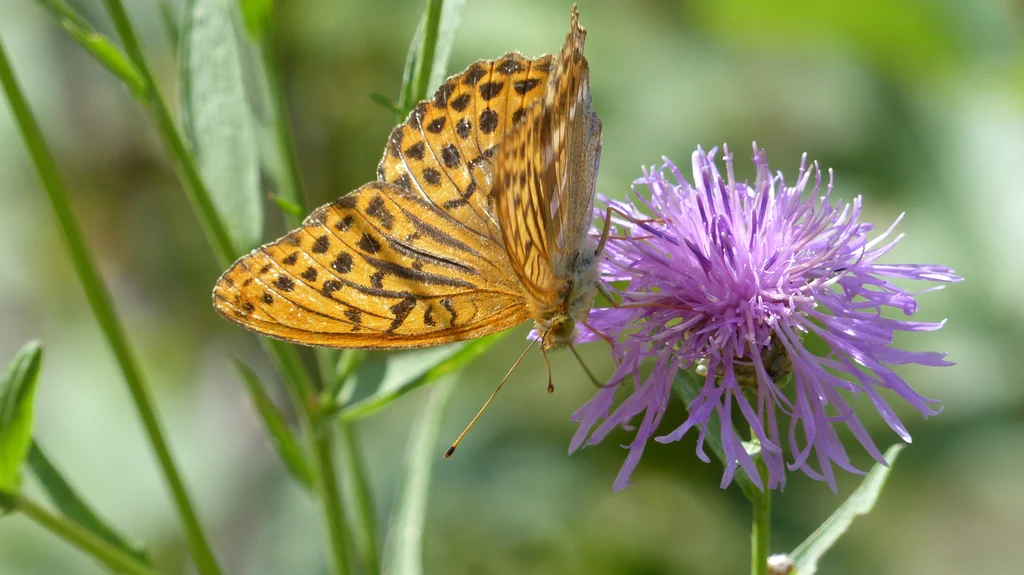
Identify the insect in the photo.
Argynnis paphia
